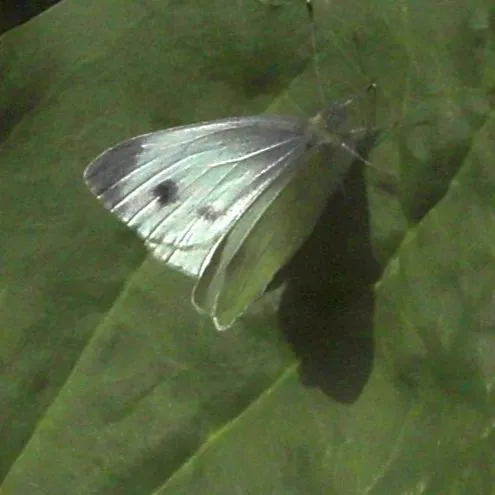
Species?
Pieris mannii
